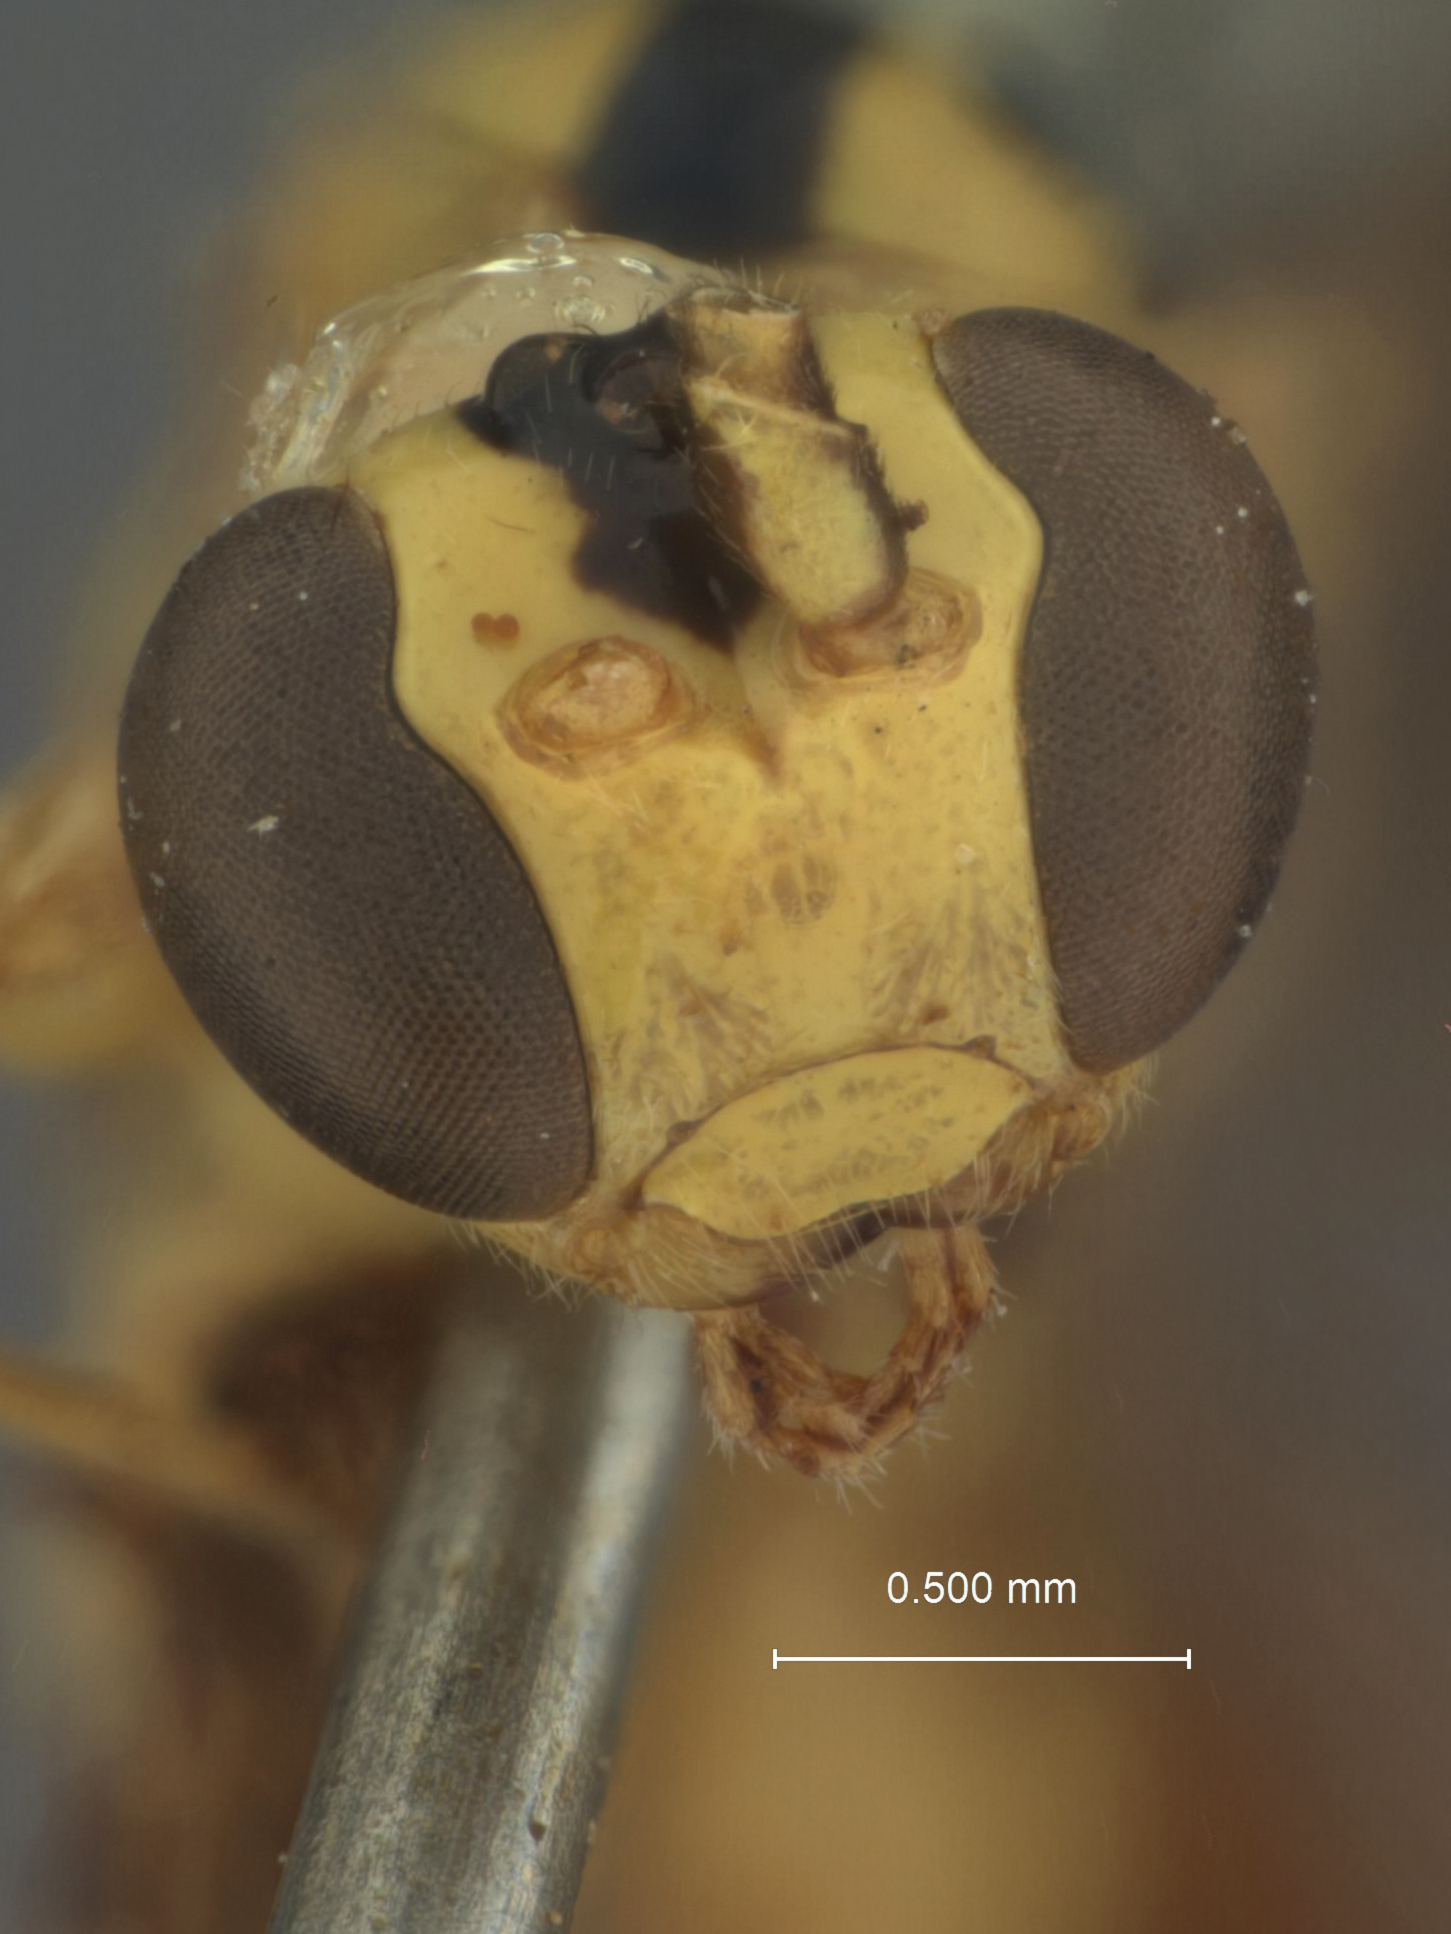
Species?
Perithous virgulatus
